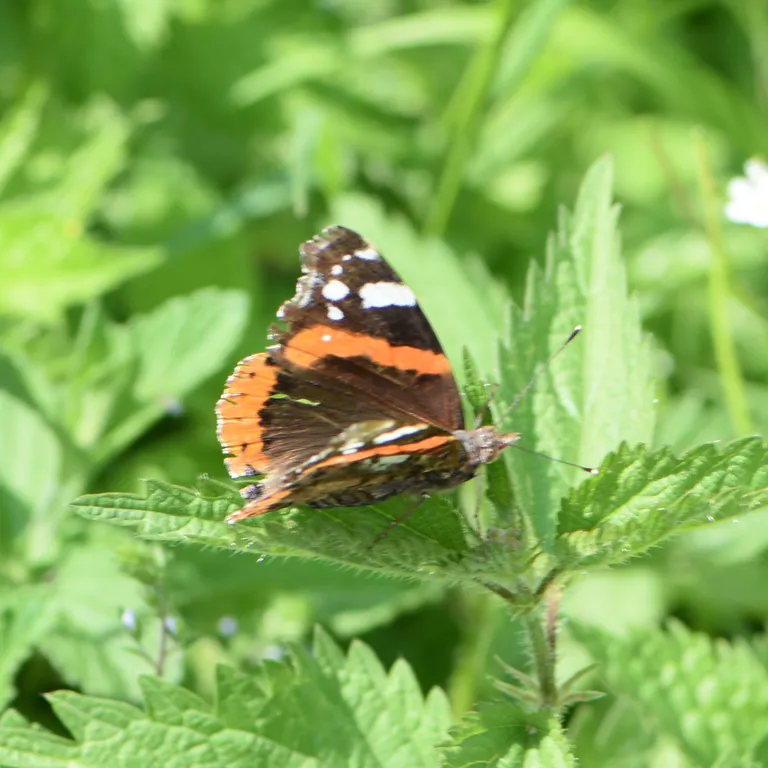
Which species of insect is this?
Vanessa atalanta
